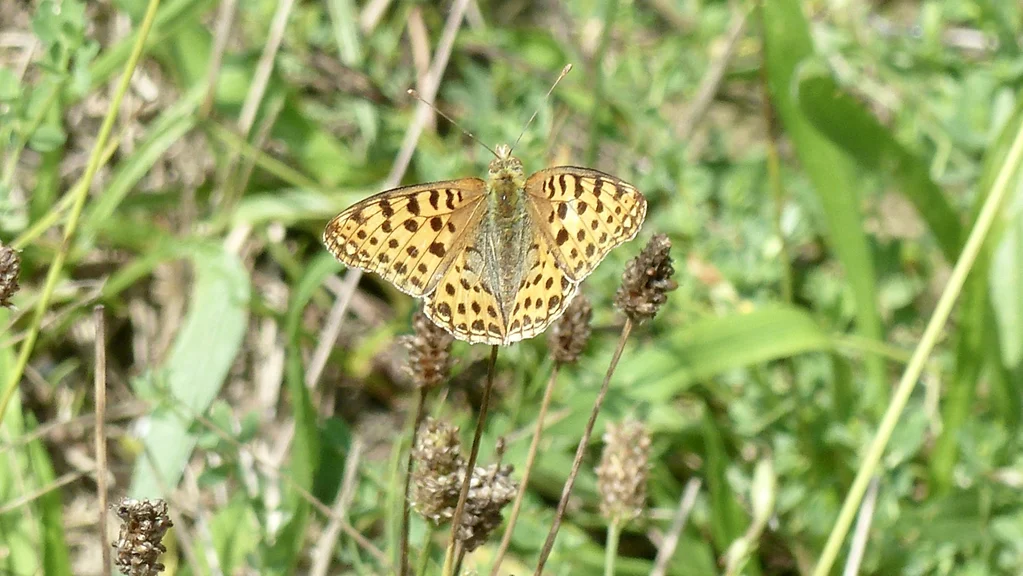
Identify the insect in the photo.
Issoria lathonia
